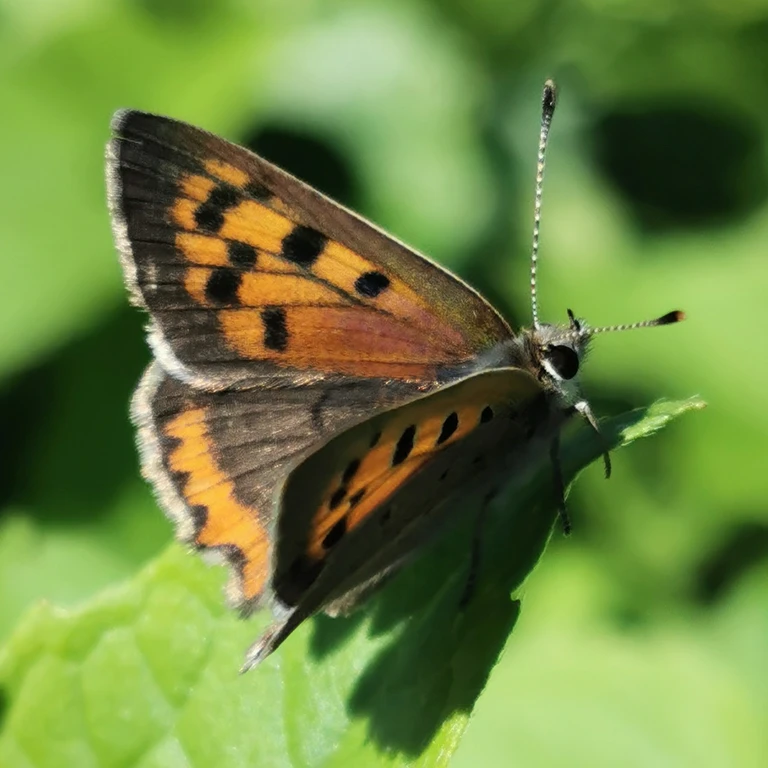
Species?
Lycaena phlaeas
